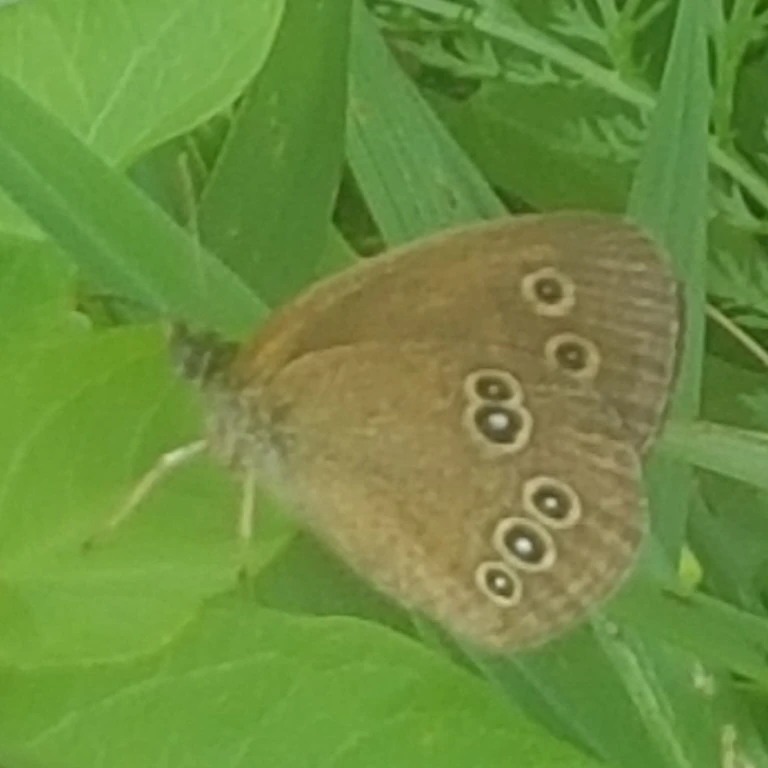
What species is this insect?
Aphantopus hyperantus
